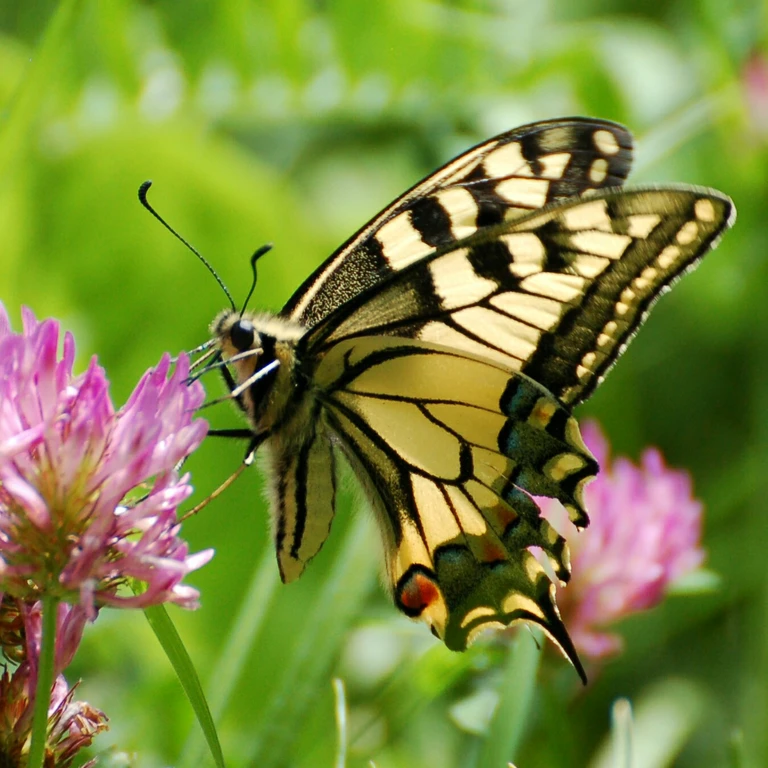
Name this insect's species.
Papilio machaon
